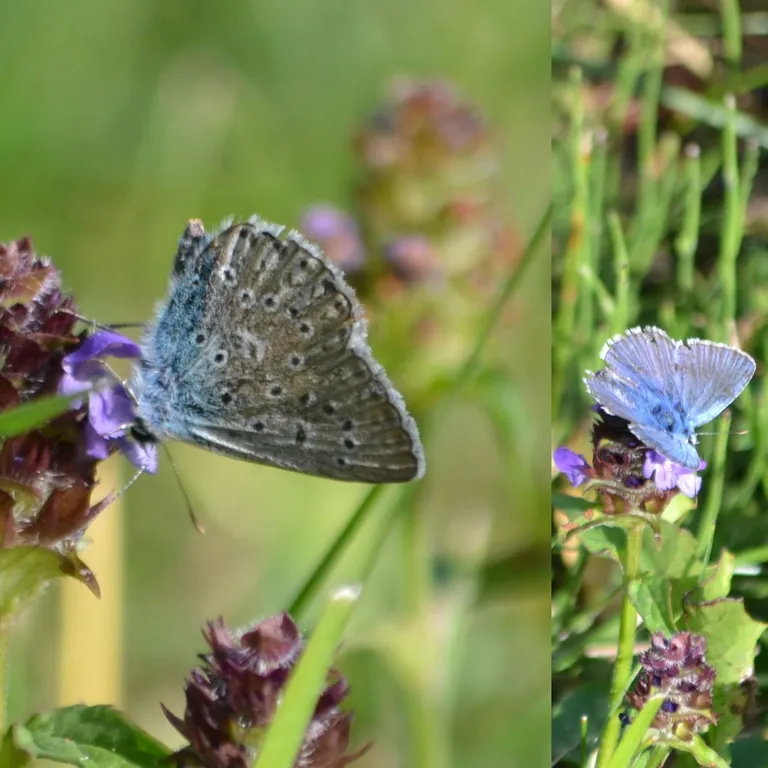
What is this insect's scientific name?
Polyommatus icarus
